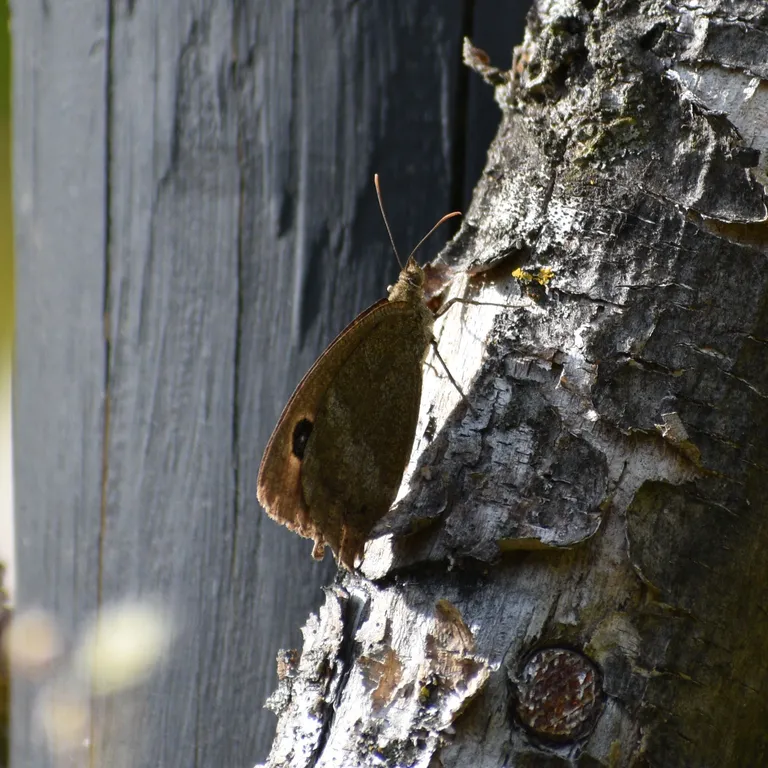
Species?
Minois dryas
